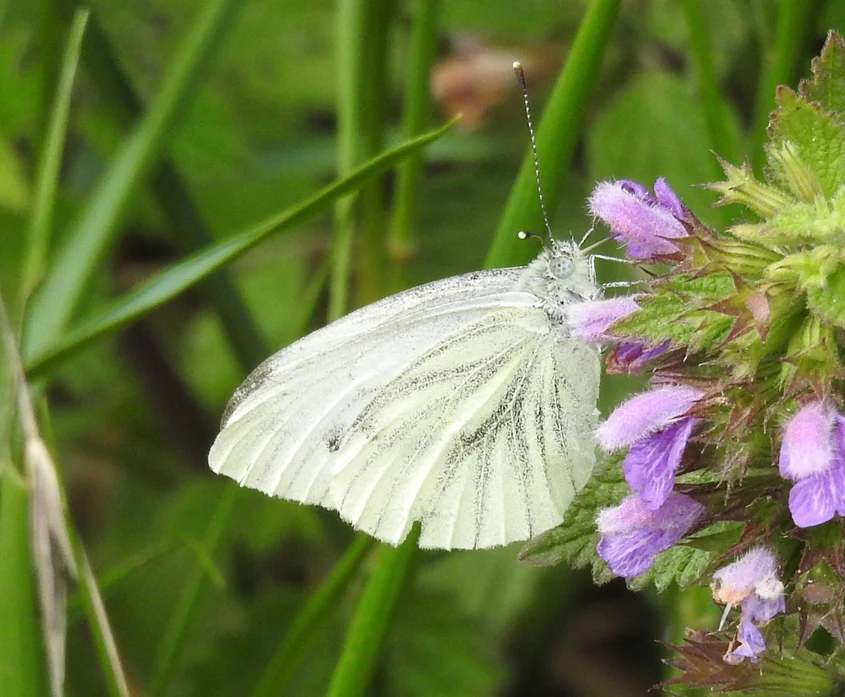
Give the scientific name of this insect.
Pieris napi
